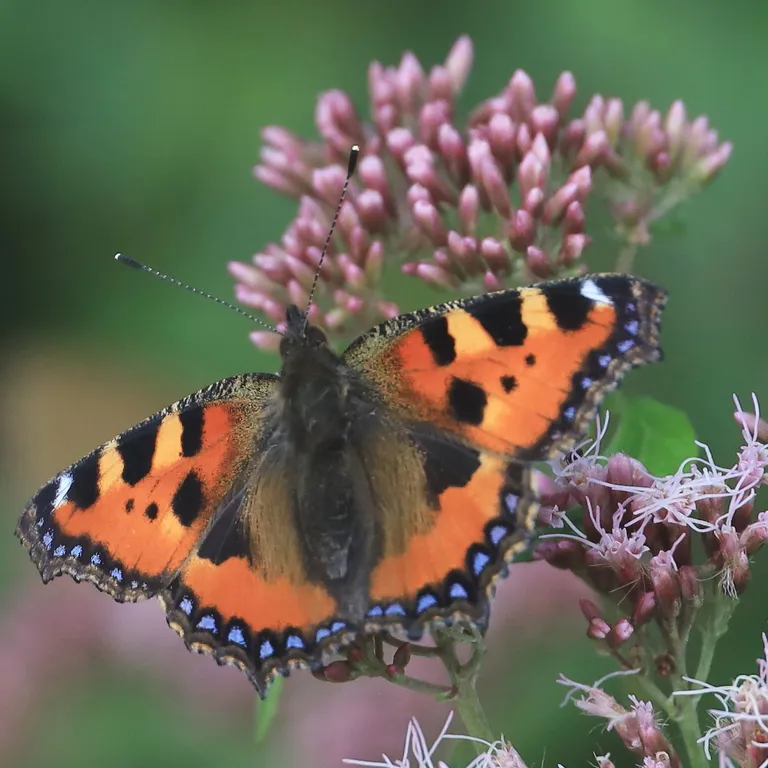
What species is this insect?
Aglais urticae
